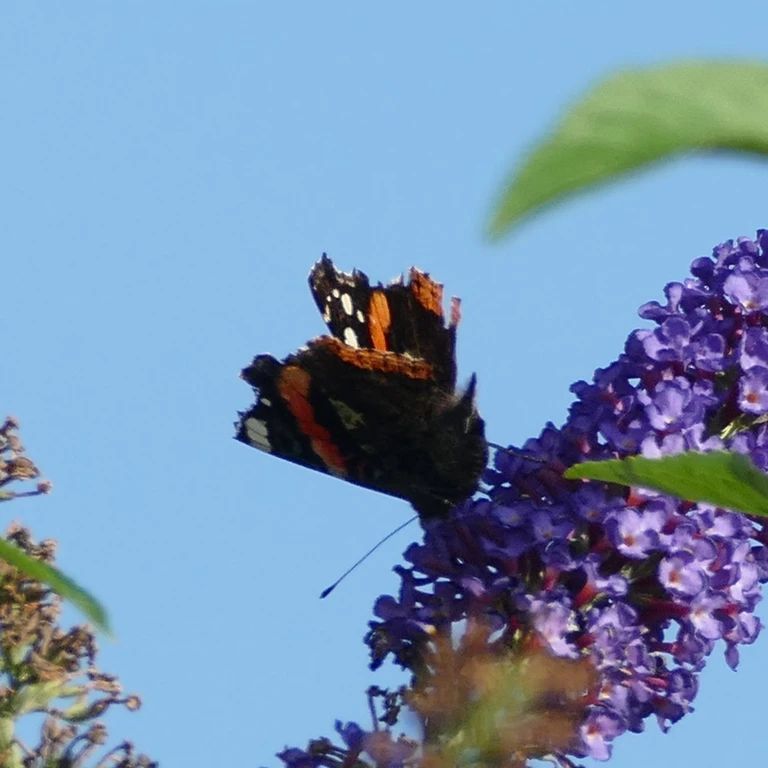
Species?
Vanessa atalanta
